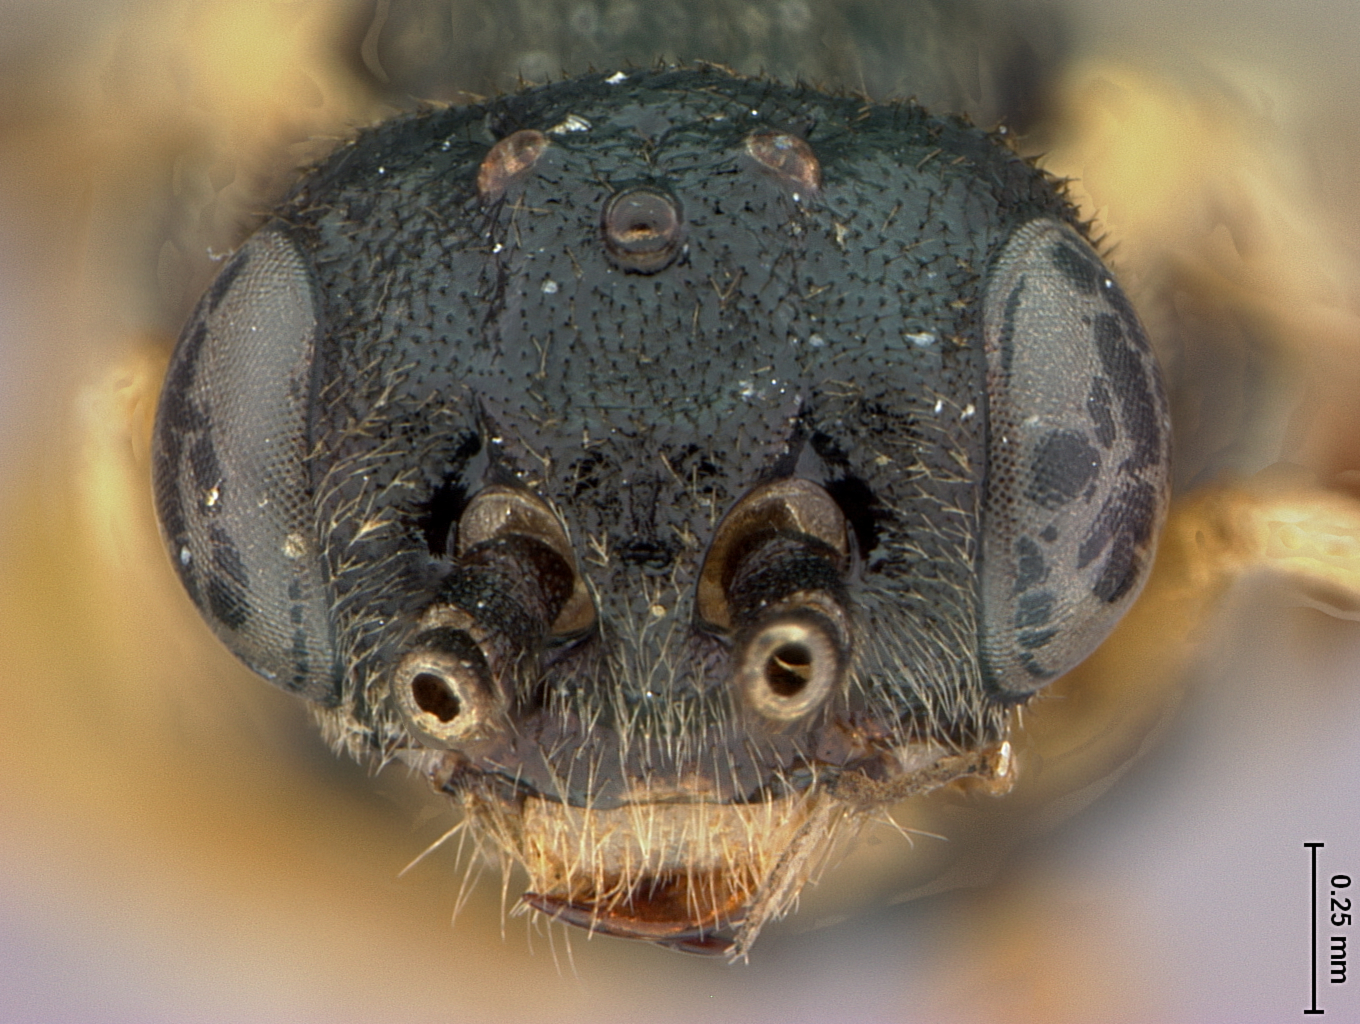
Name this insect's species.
Pristiphora idiotiformis
